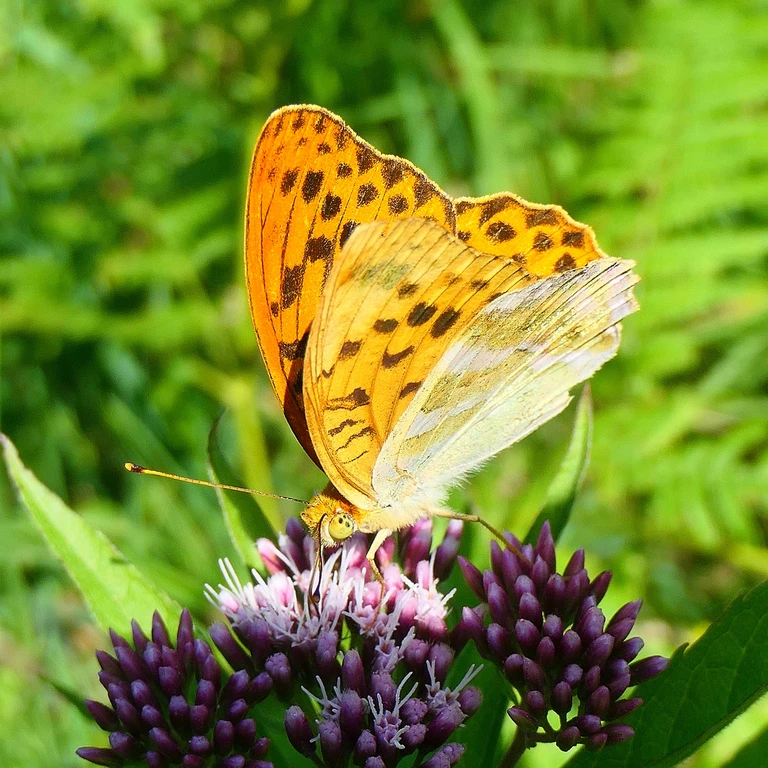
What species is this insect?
Argynnis paphia
